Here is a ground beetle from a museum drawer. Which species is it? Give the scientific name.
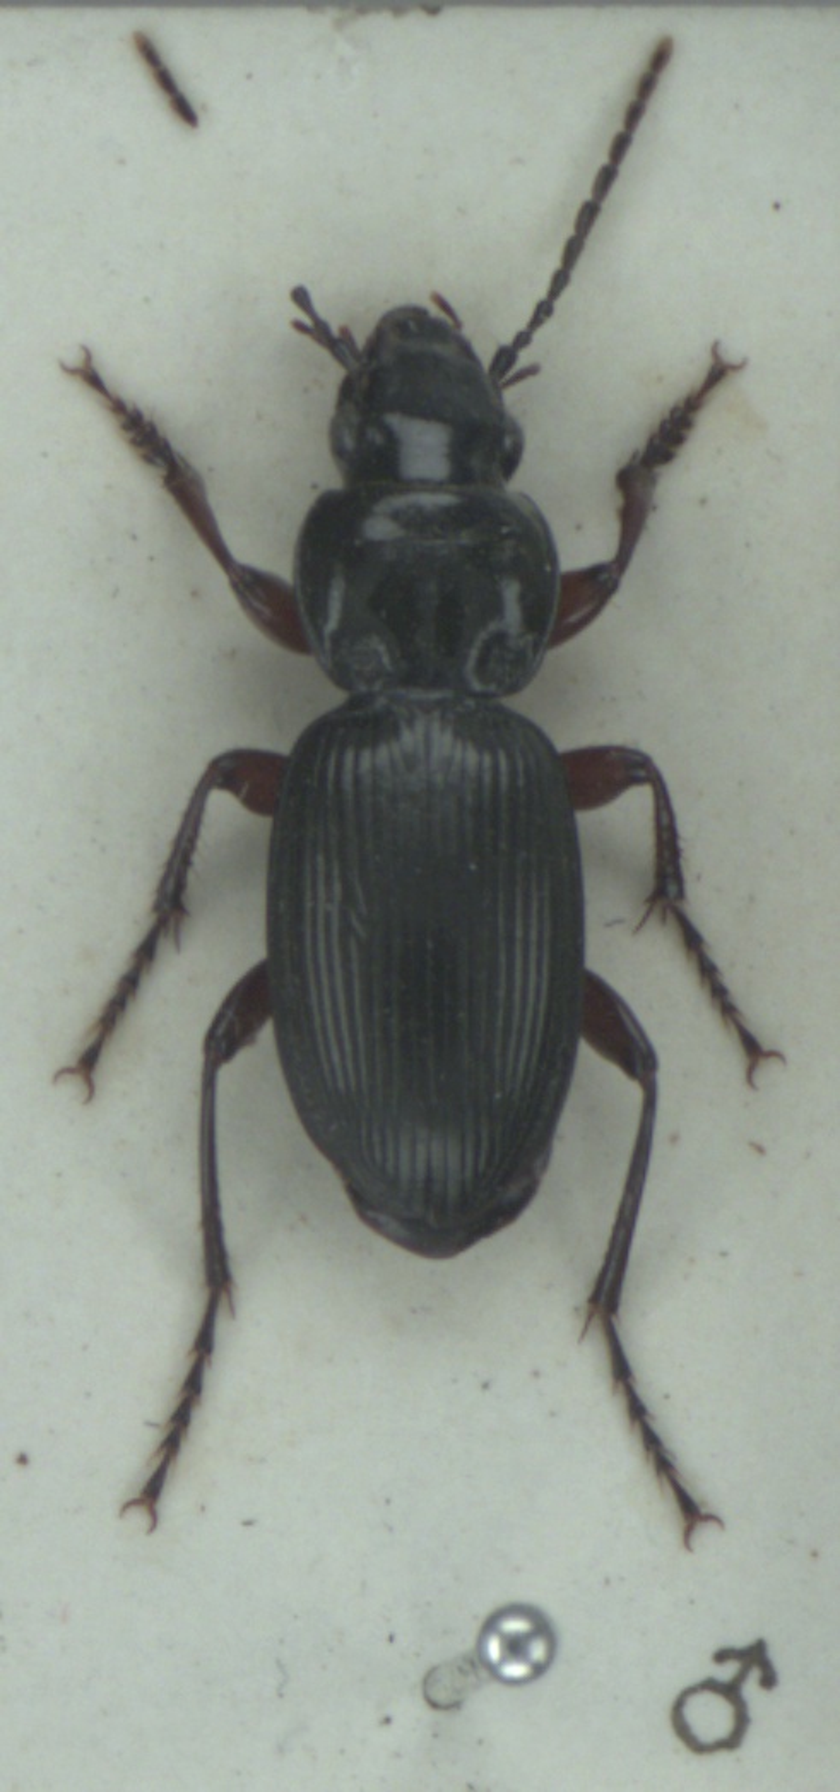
Pterostichus madidus
